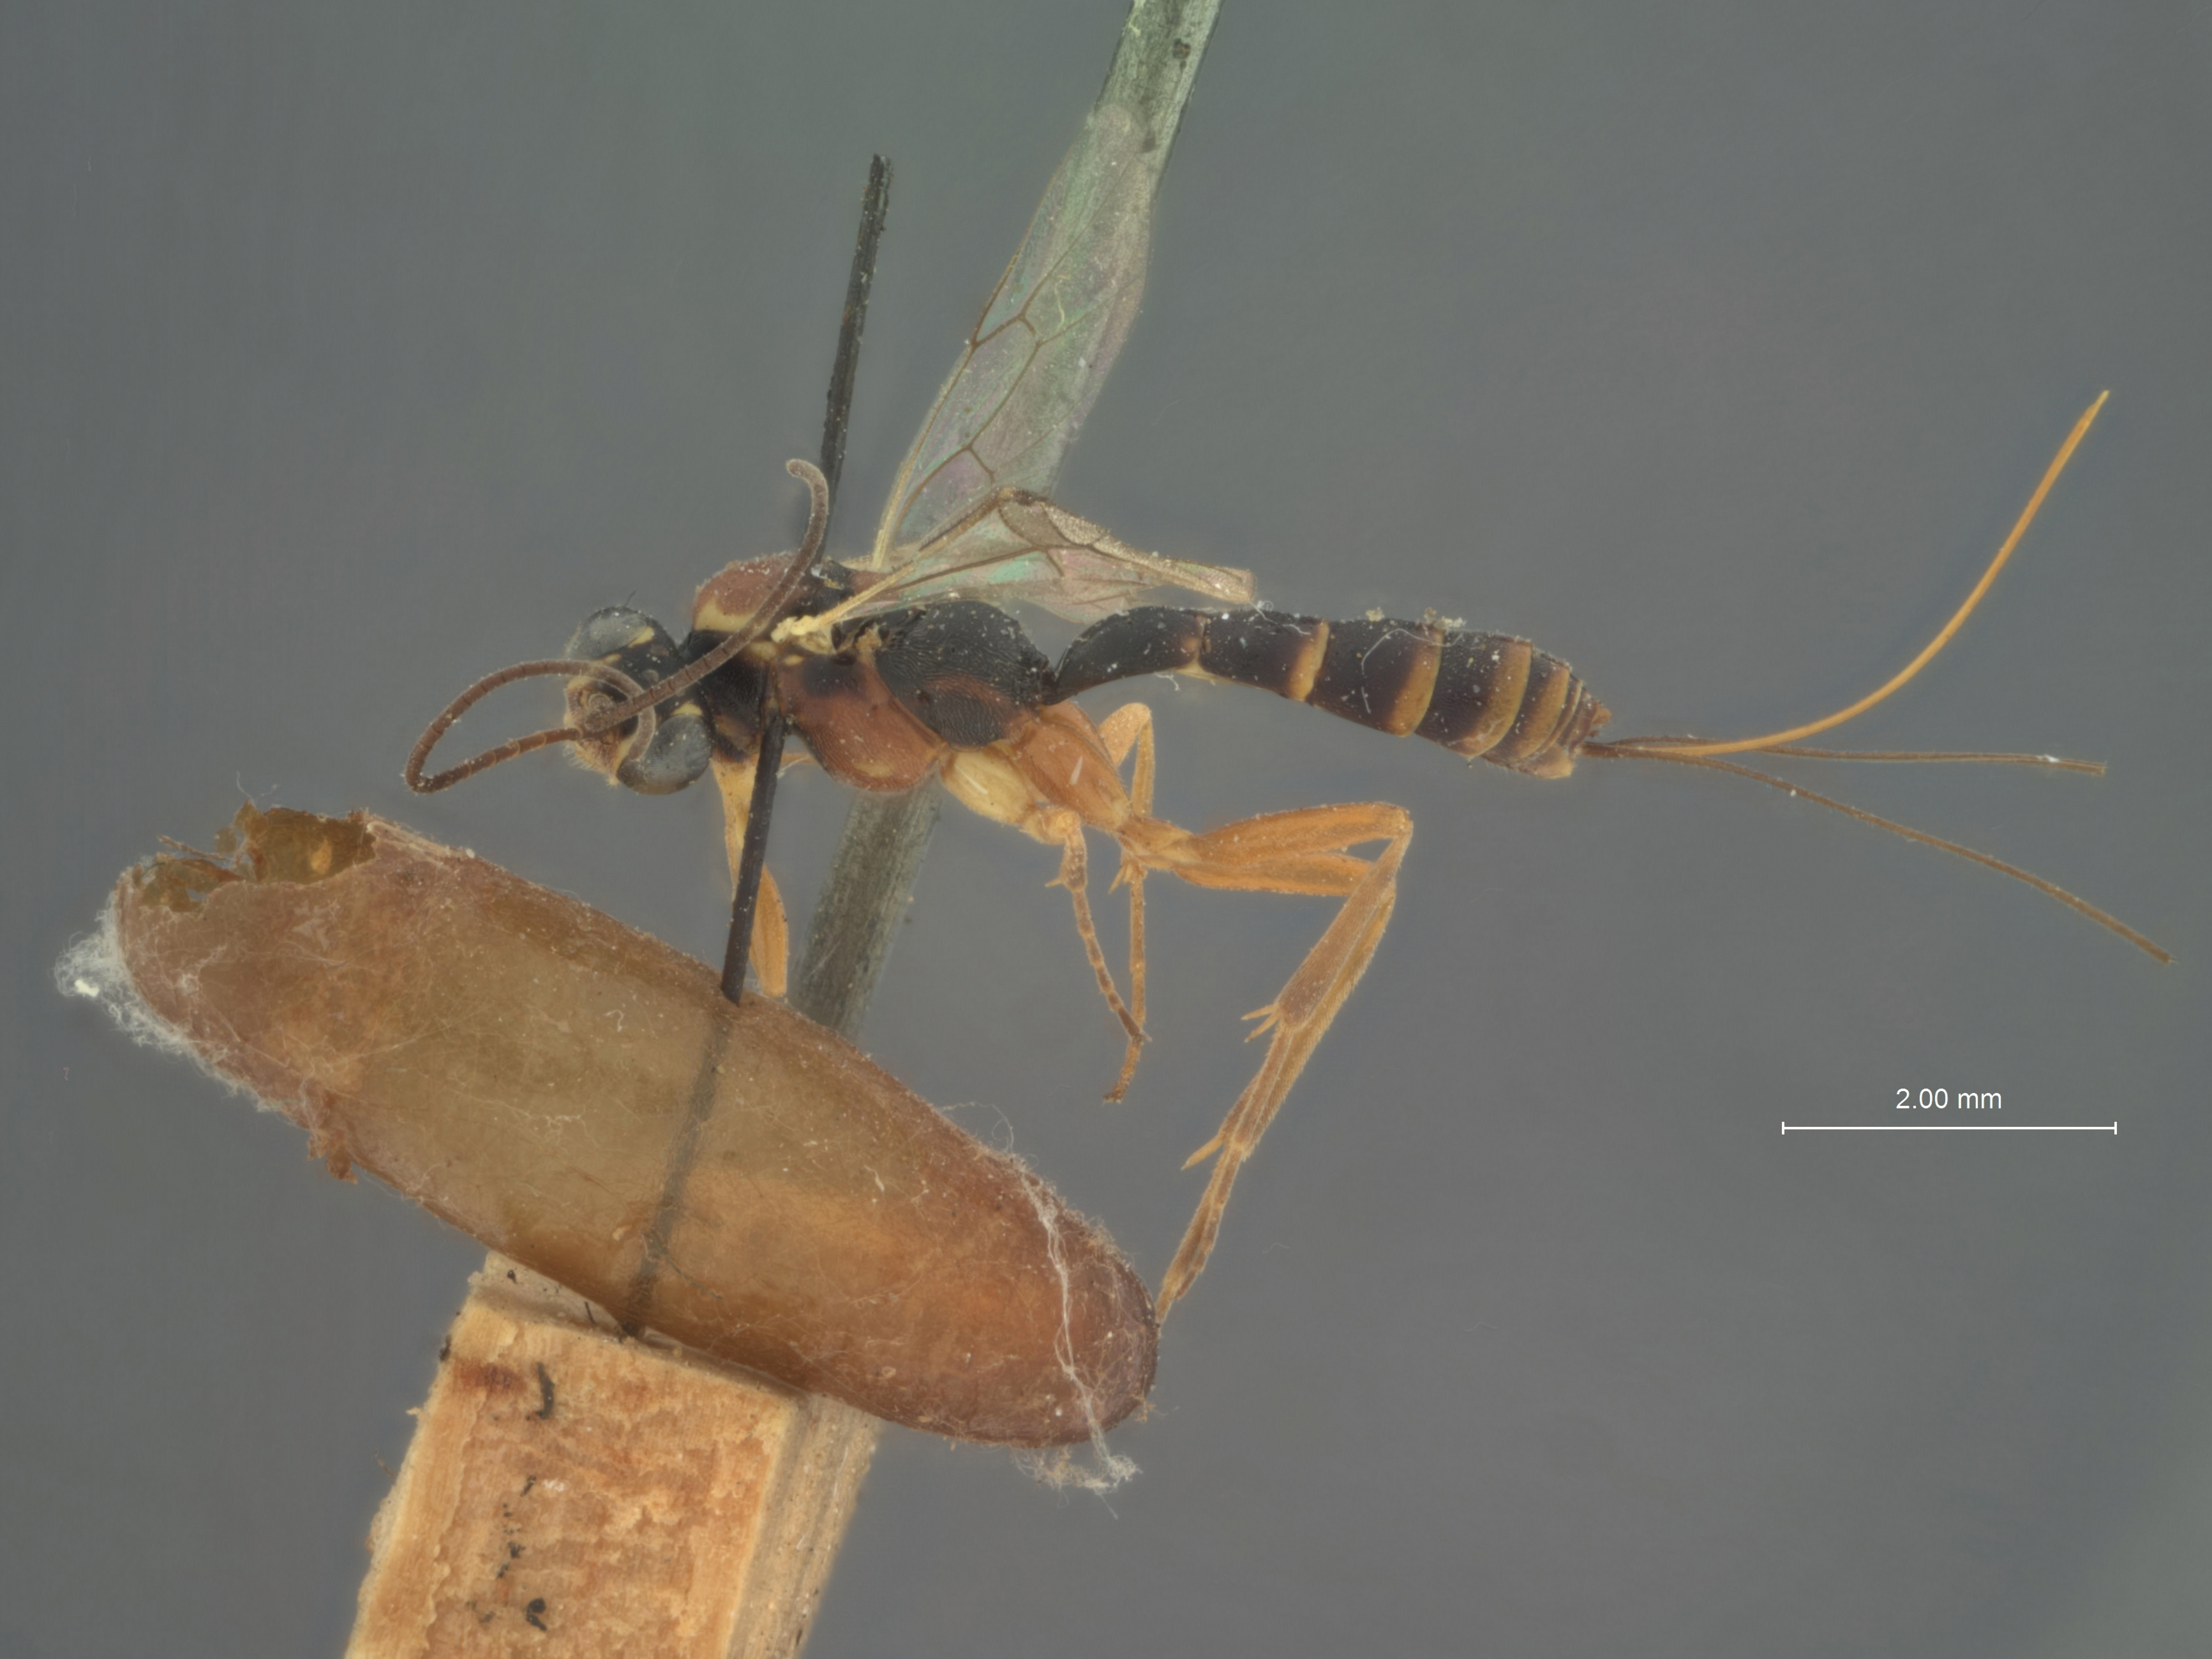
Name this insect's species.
Meniscus dakrumae
